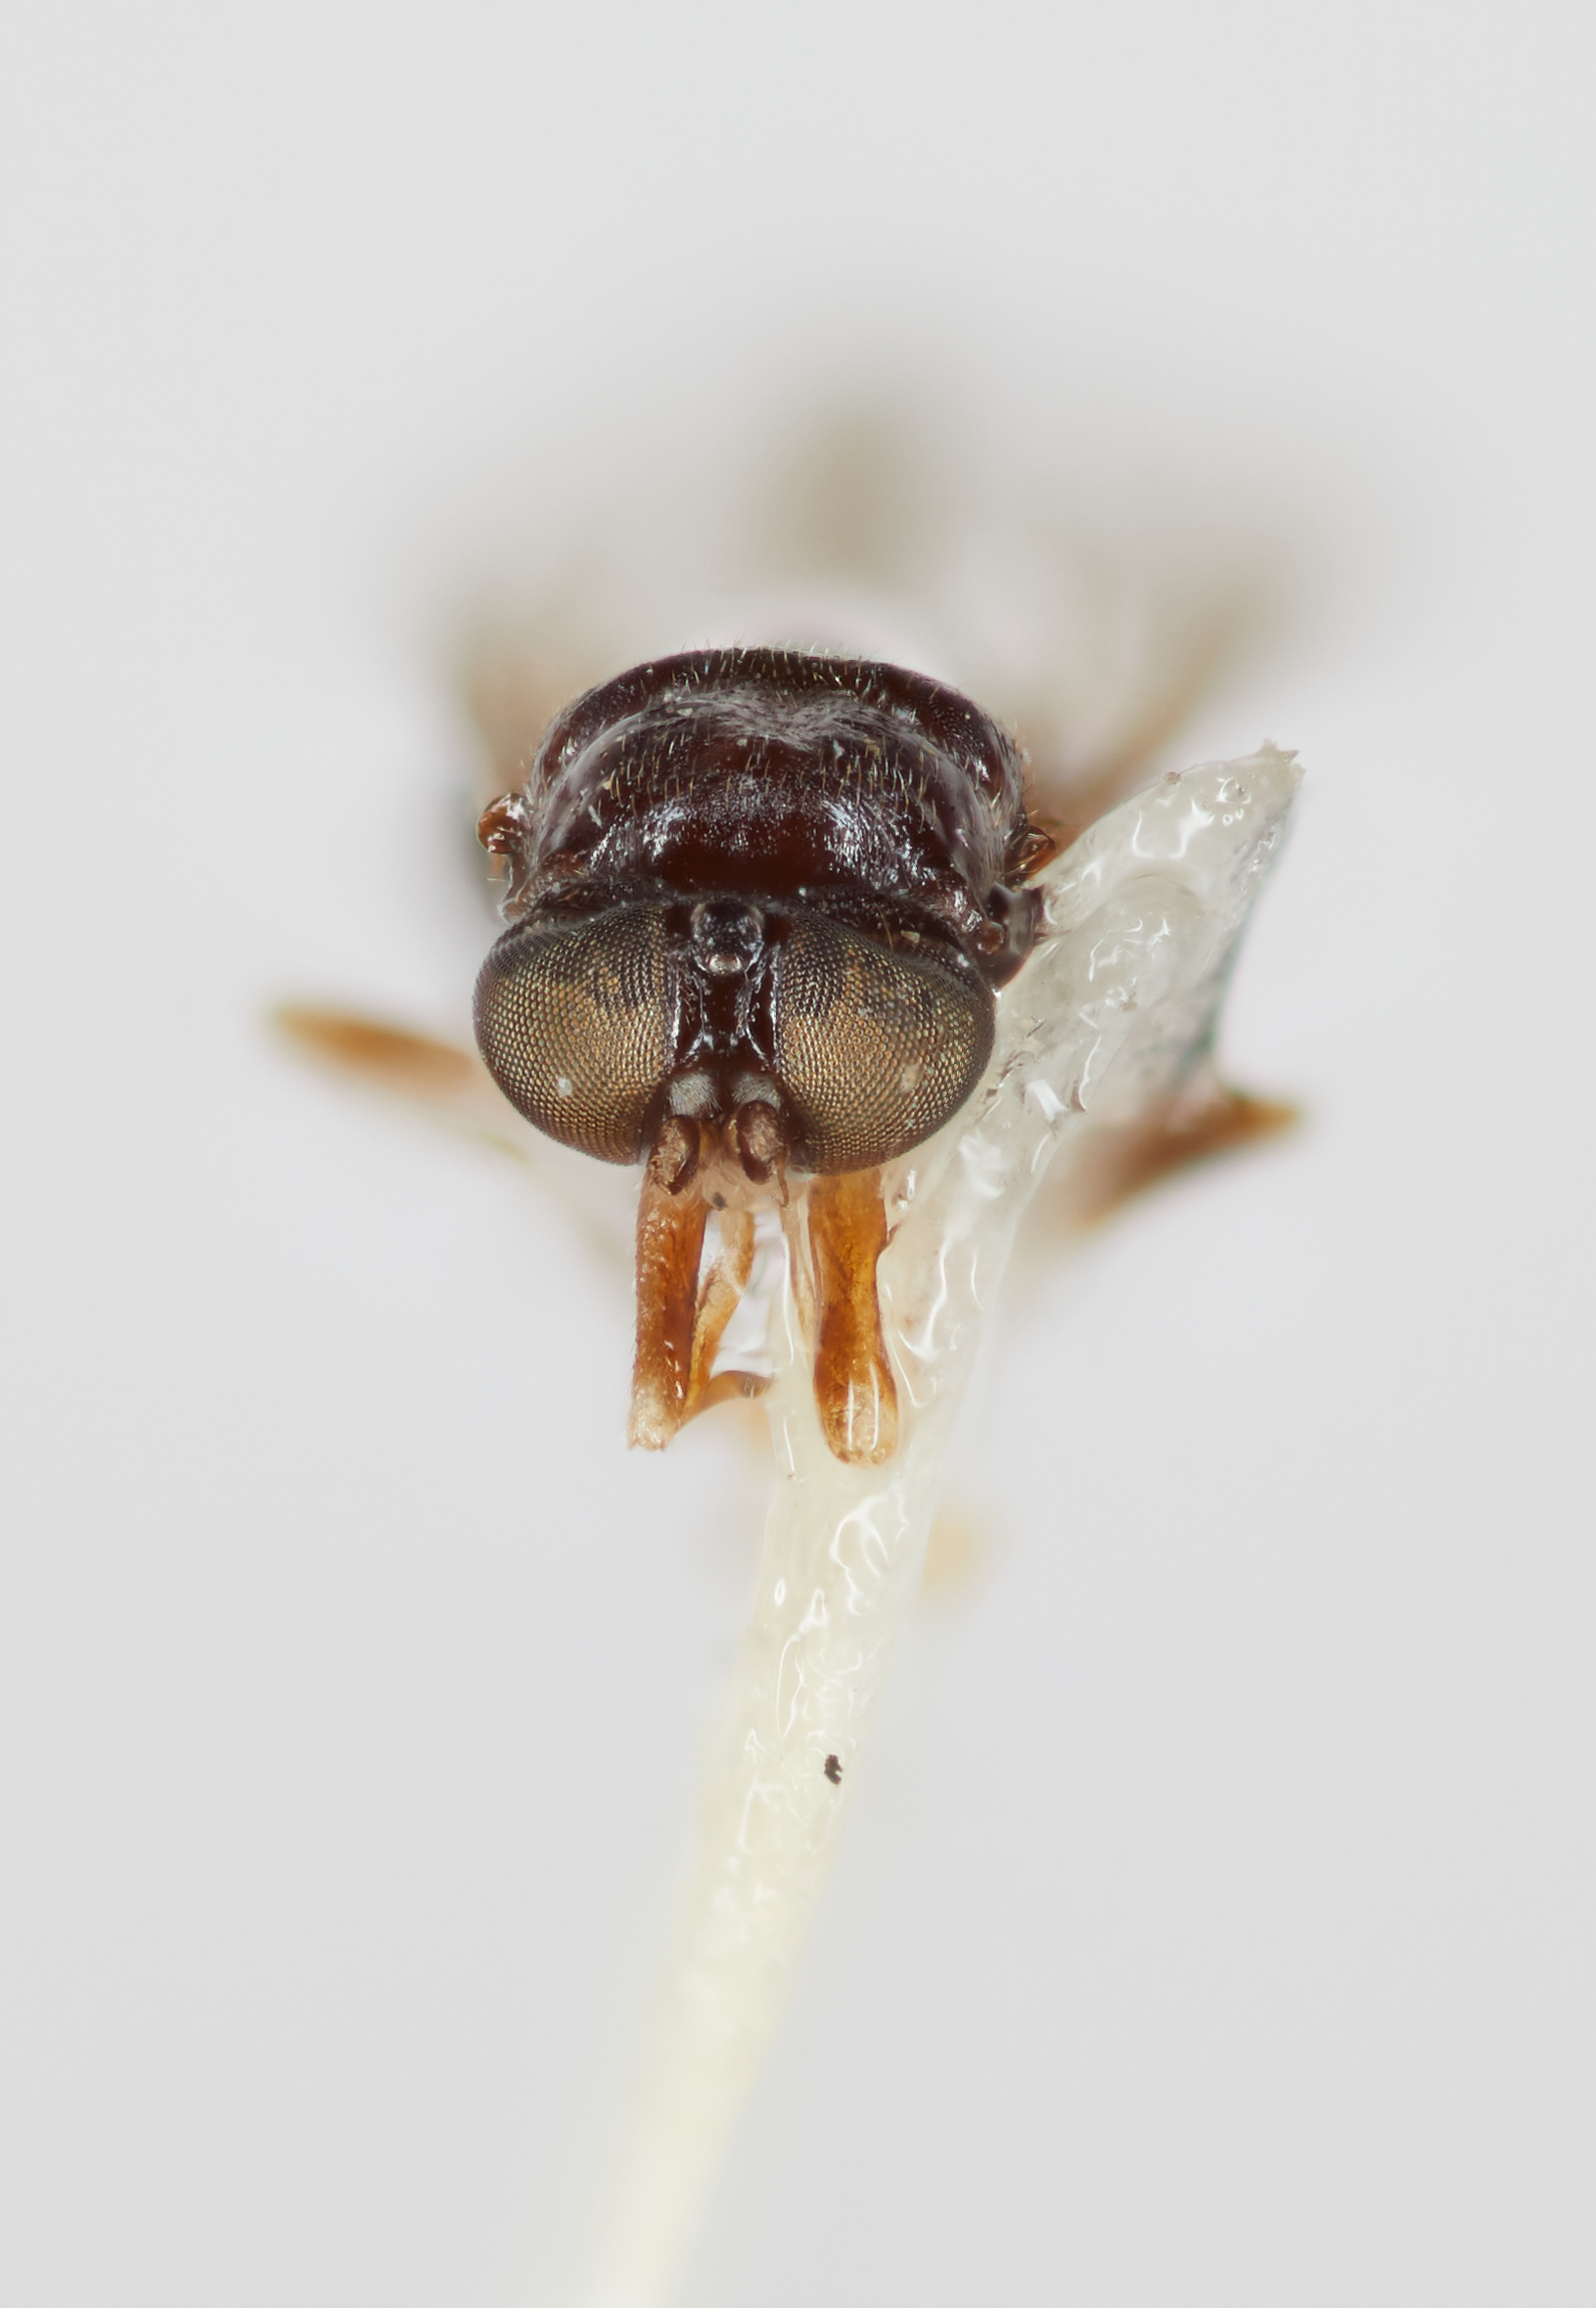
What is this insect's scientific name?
Neopachygaster occidentalis
